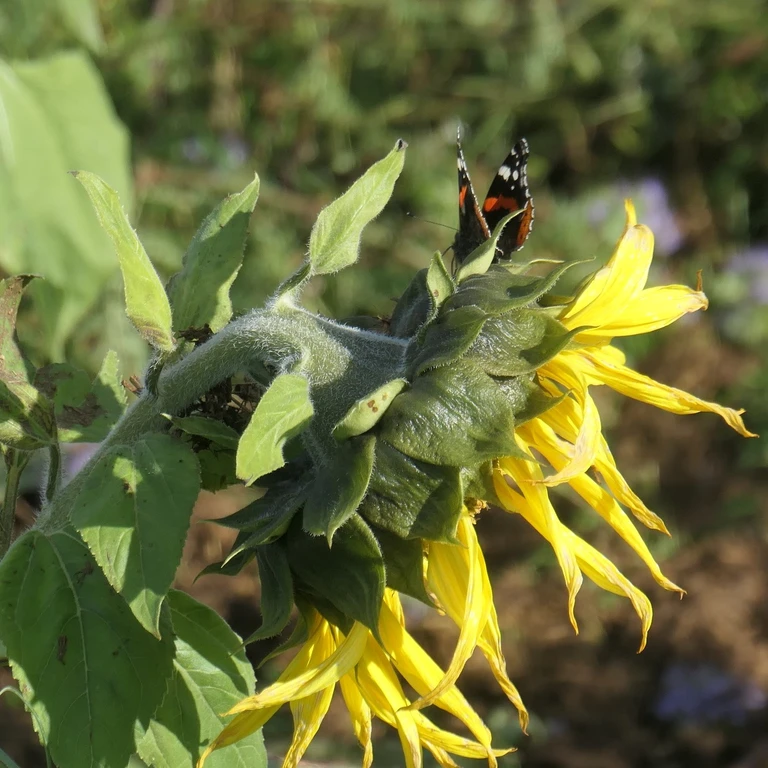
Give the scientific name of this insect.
Vanessa atalanta
